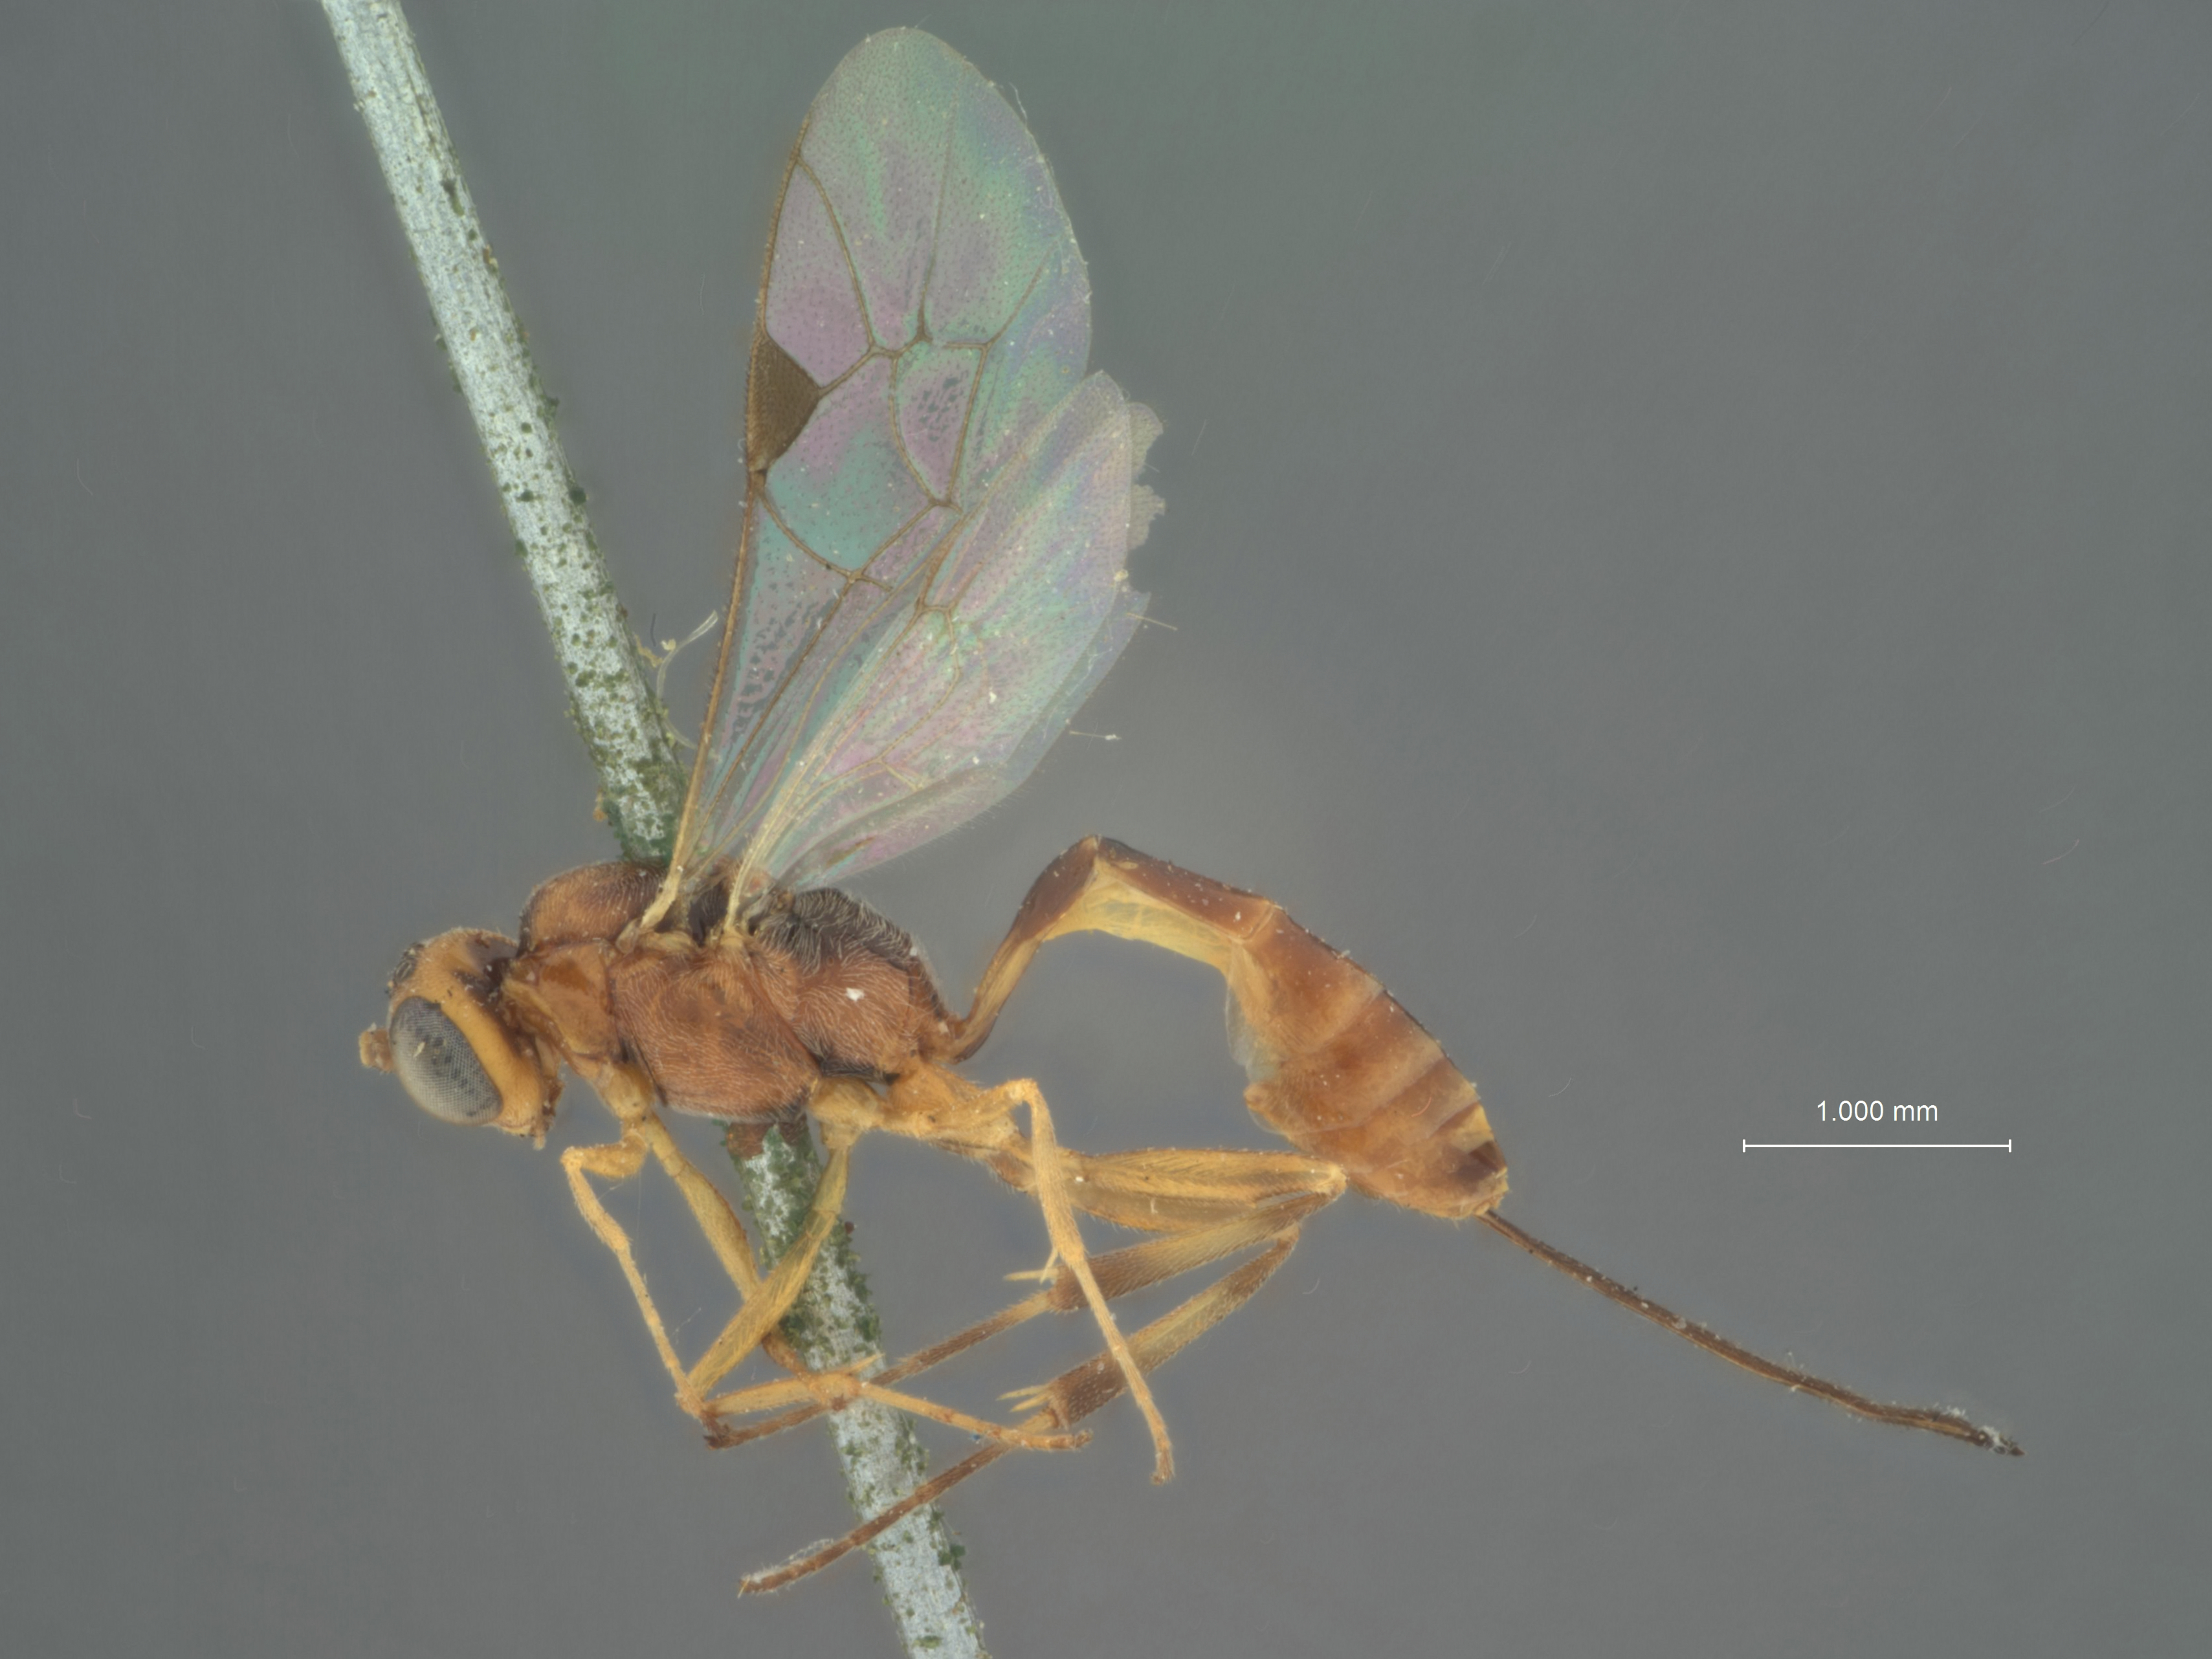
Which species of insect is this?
Porizon agilis
